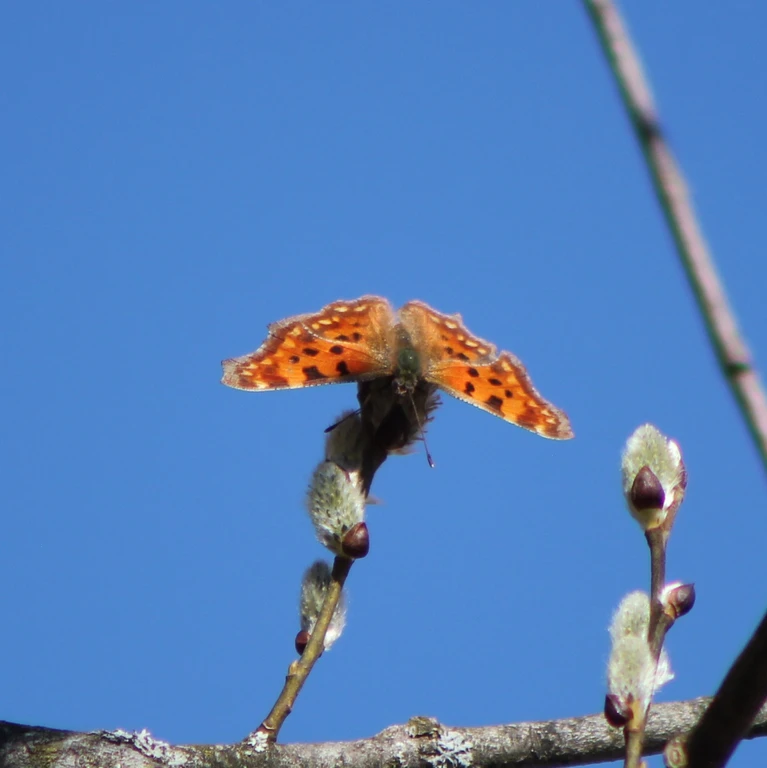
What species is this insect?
Polygonia c-album
